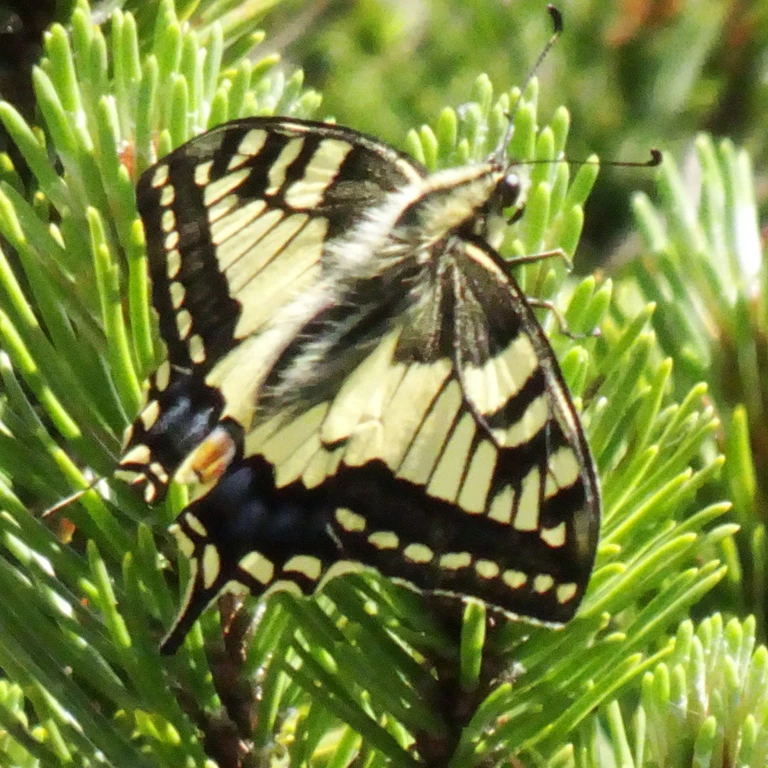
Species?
Papilio machaon
